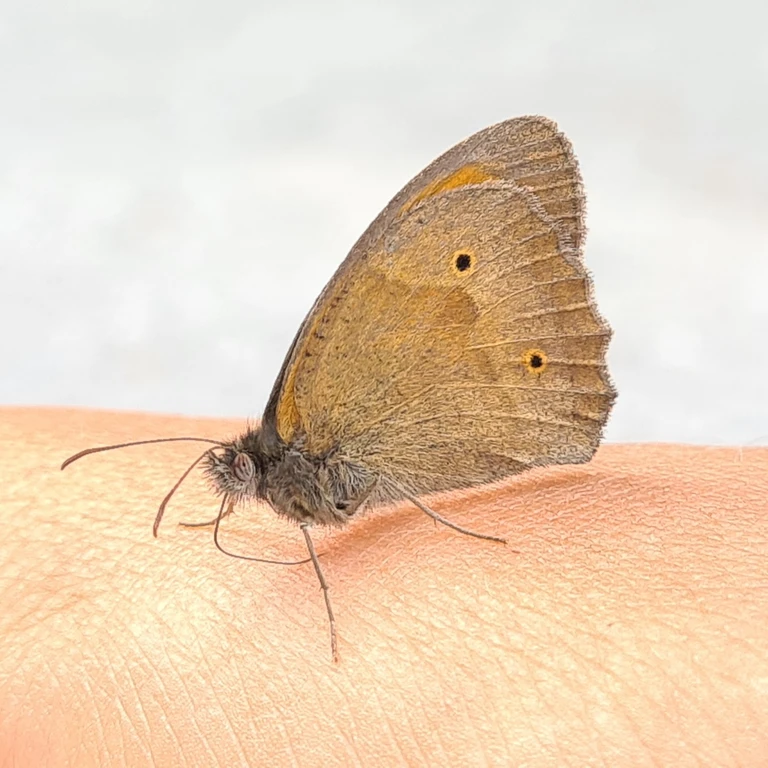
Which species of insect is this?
Maniola jurtina
